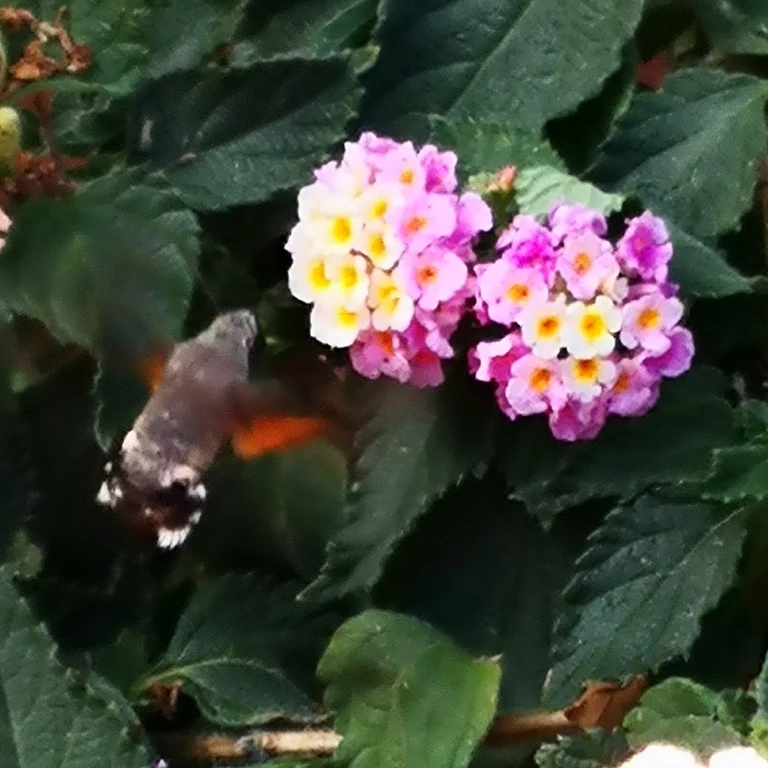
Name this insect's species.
Macroglossum stellatarum
